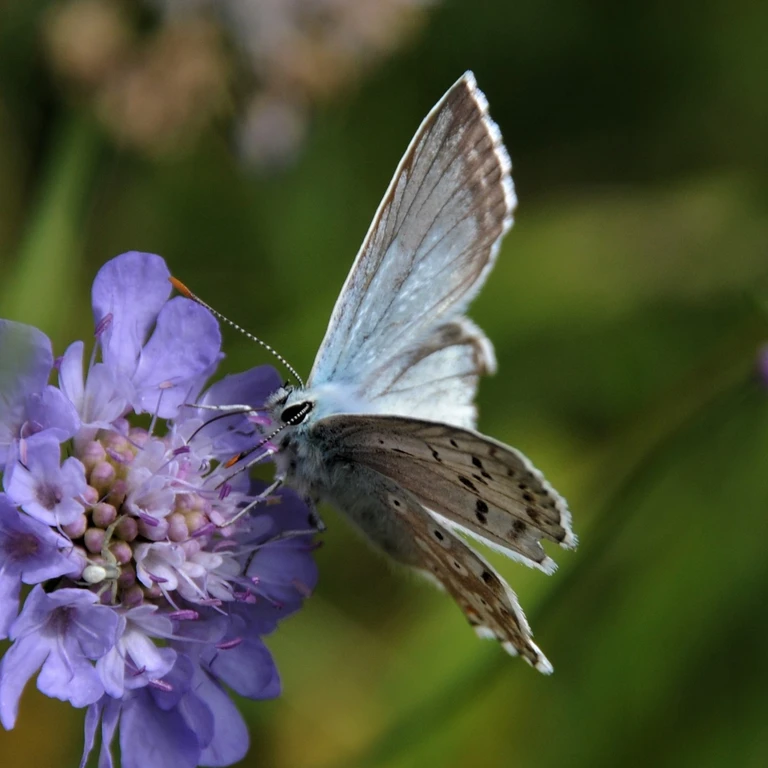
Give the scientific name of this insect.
Lysandra coridon
